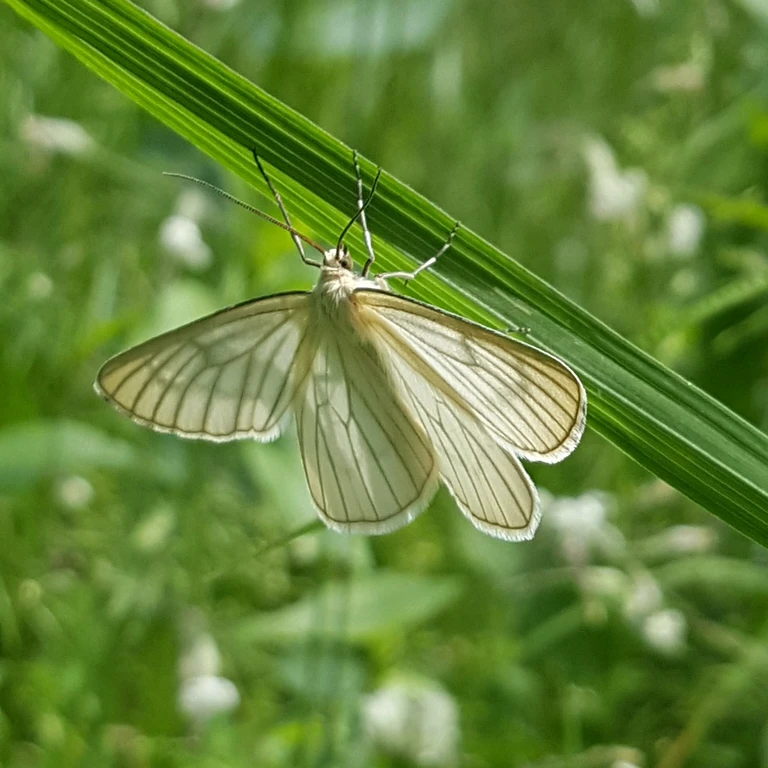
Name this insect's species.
Siona lineata
